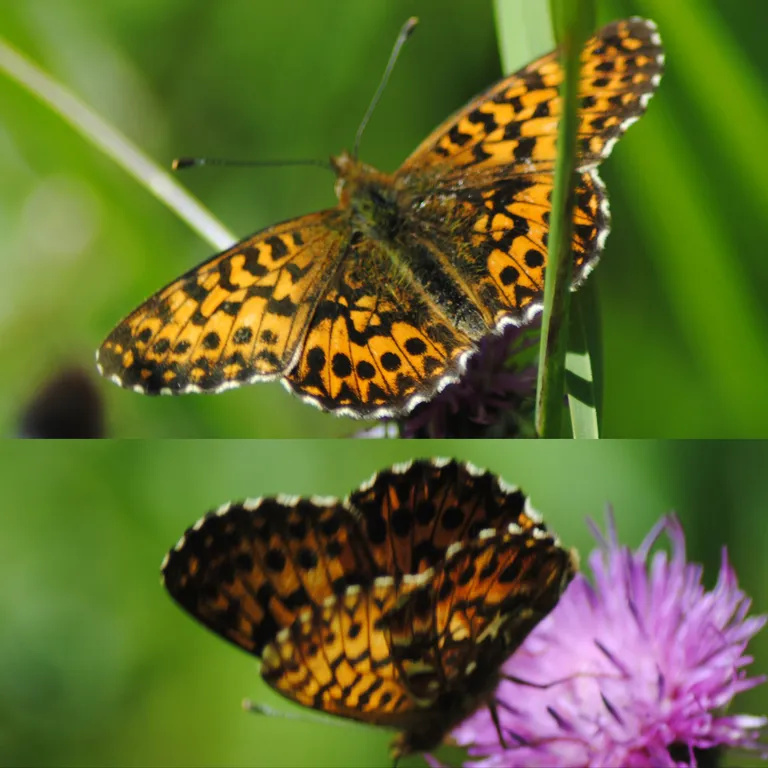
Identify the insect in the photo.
Boloria titania
